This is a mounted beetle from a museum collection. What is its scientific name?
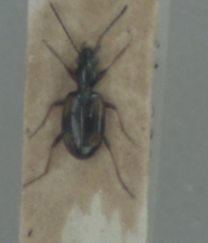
Bembidion illigeri
